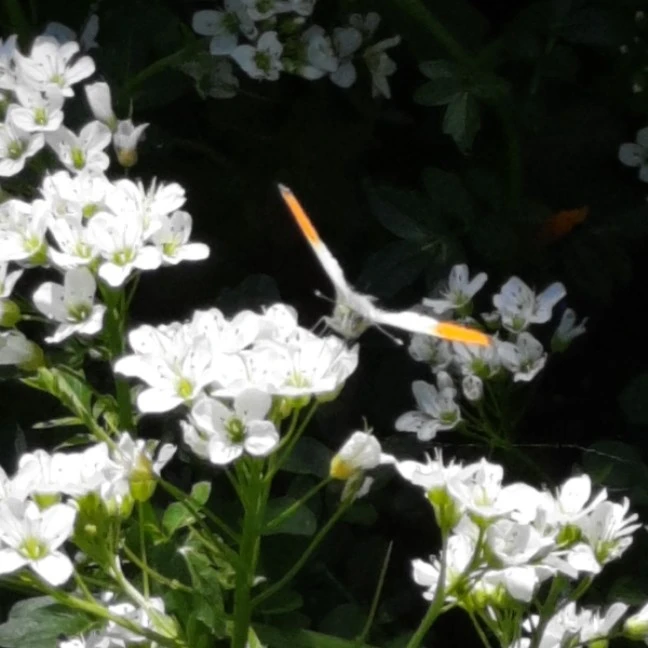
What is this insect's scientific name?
Anthocharis cardamines
